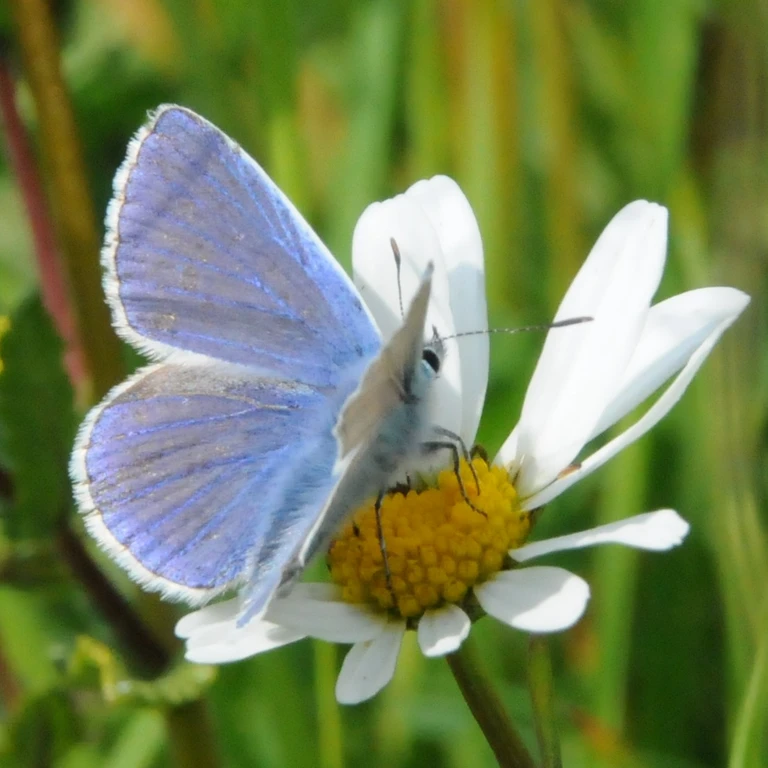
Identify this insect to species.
Polyommatus icarus
